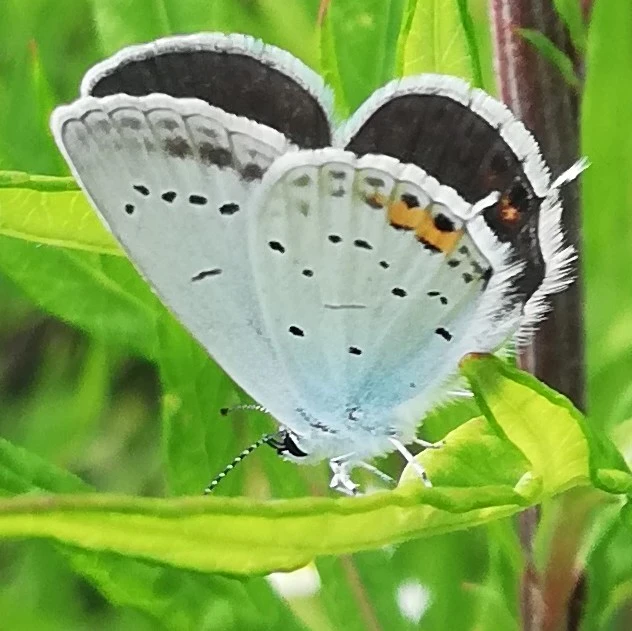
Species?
Cupido argiades (also Elkalyce argiades)
